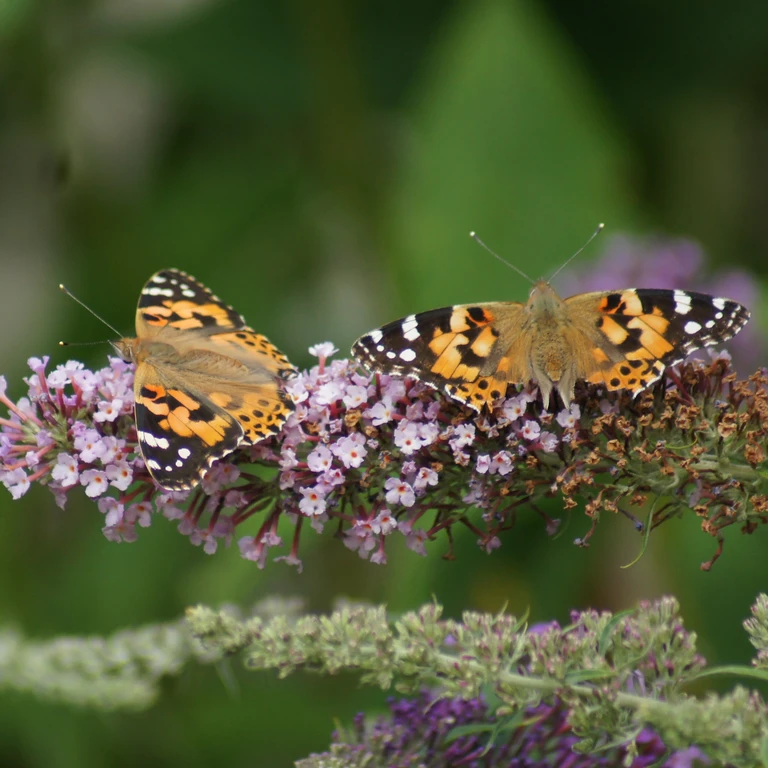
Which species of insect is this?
Vanessa cardui
